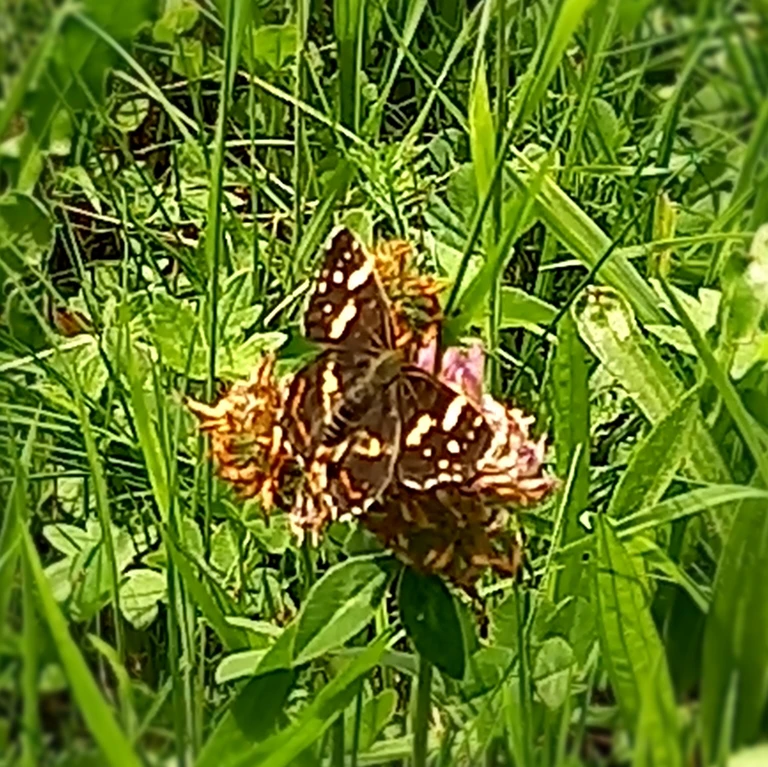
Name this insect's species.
Araschnia levana
